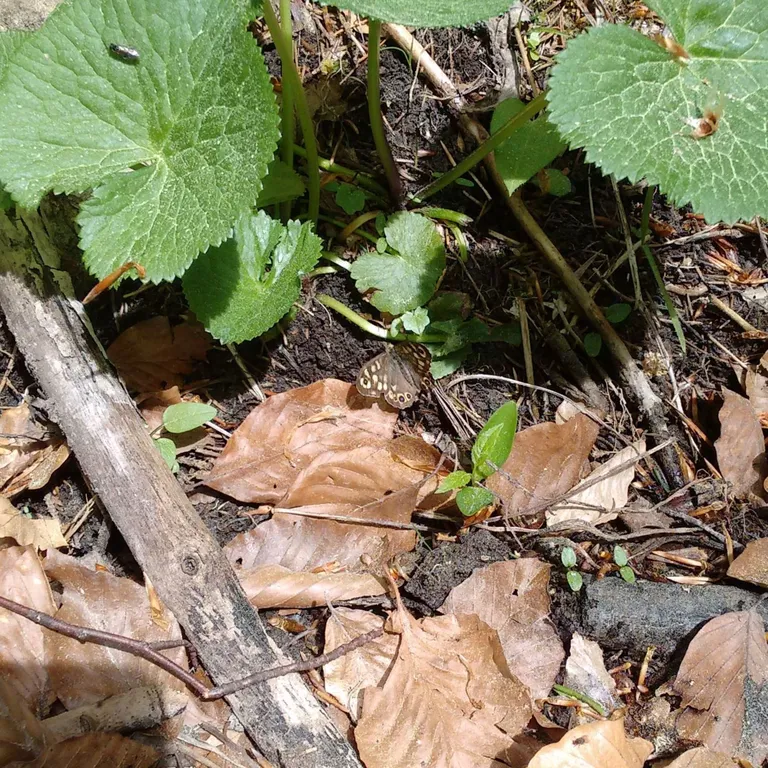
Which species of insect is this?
Pararge aegeria
